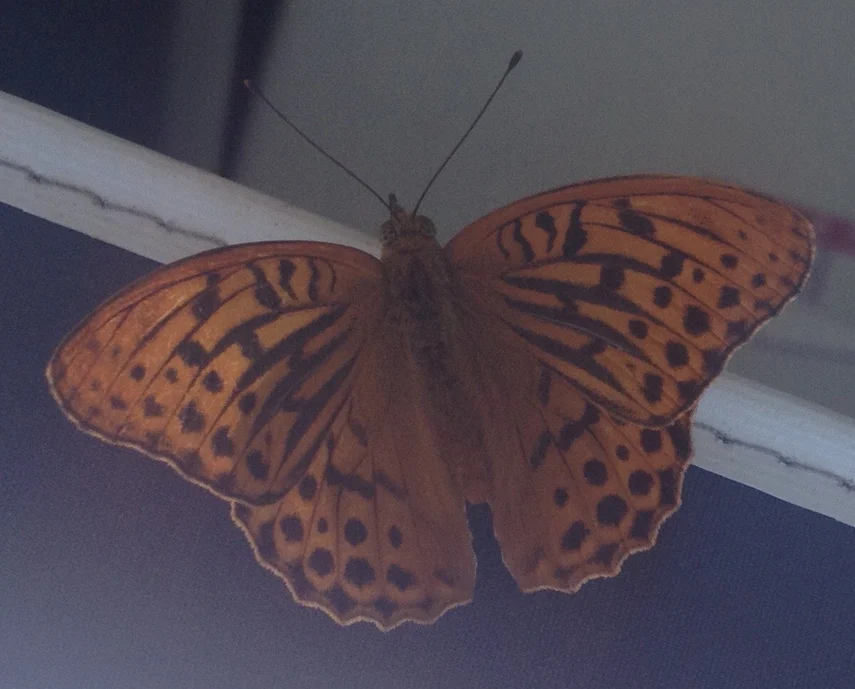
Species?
Argynnis paphia
